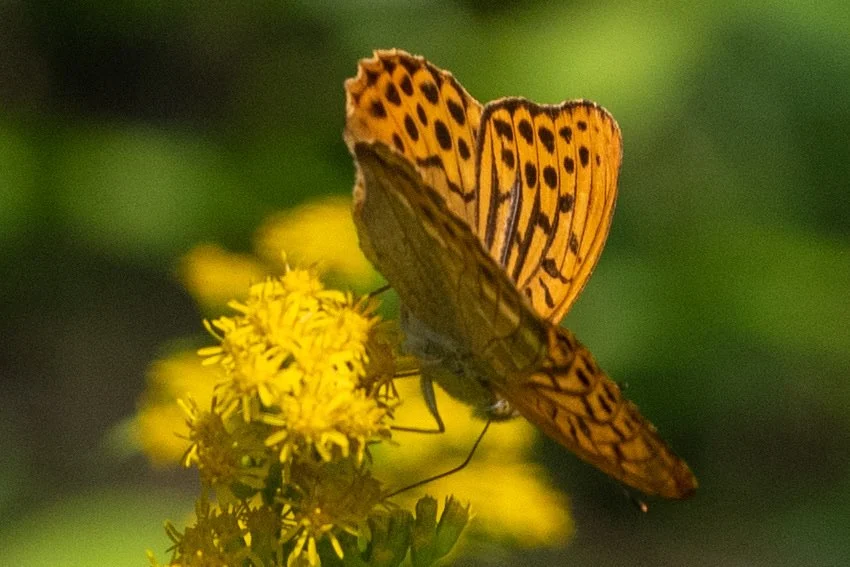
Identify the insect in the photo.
Argynnis paphia
